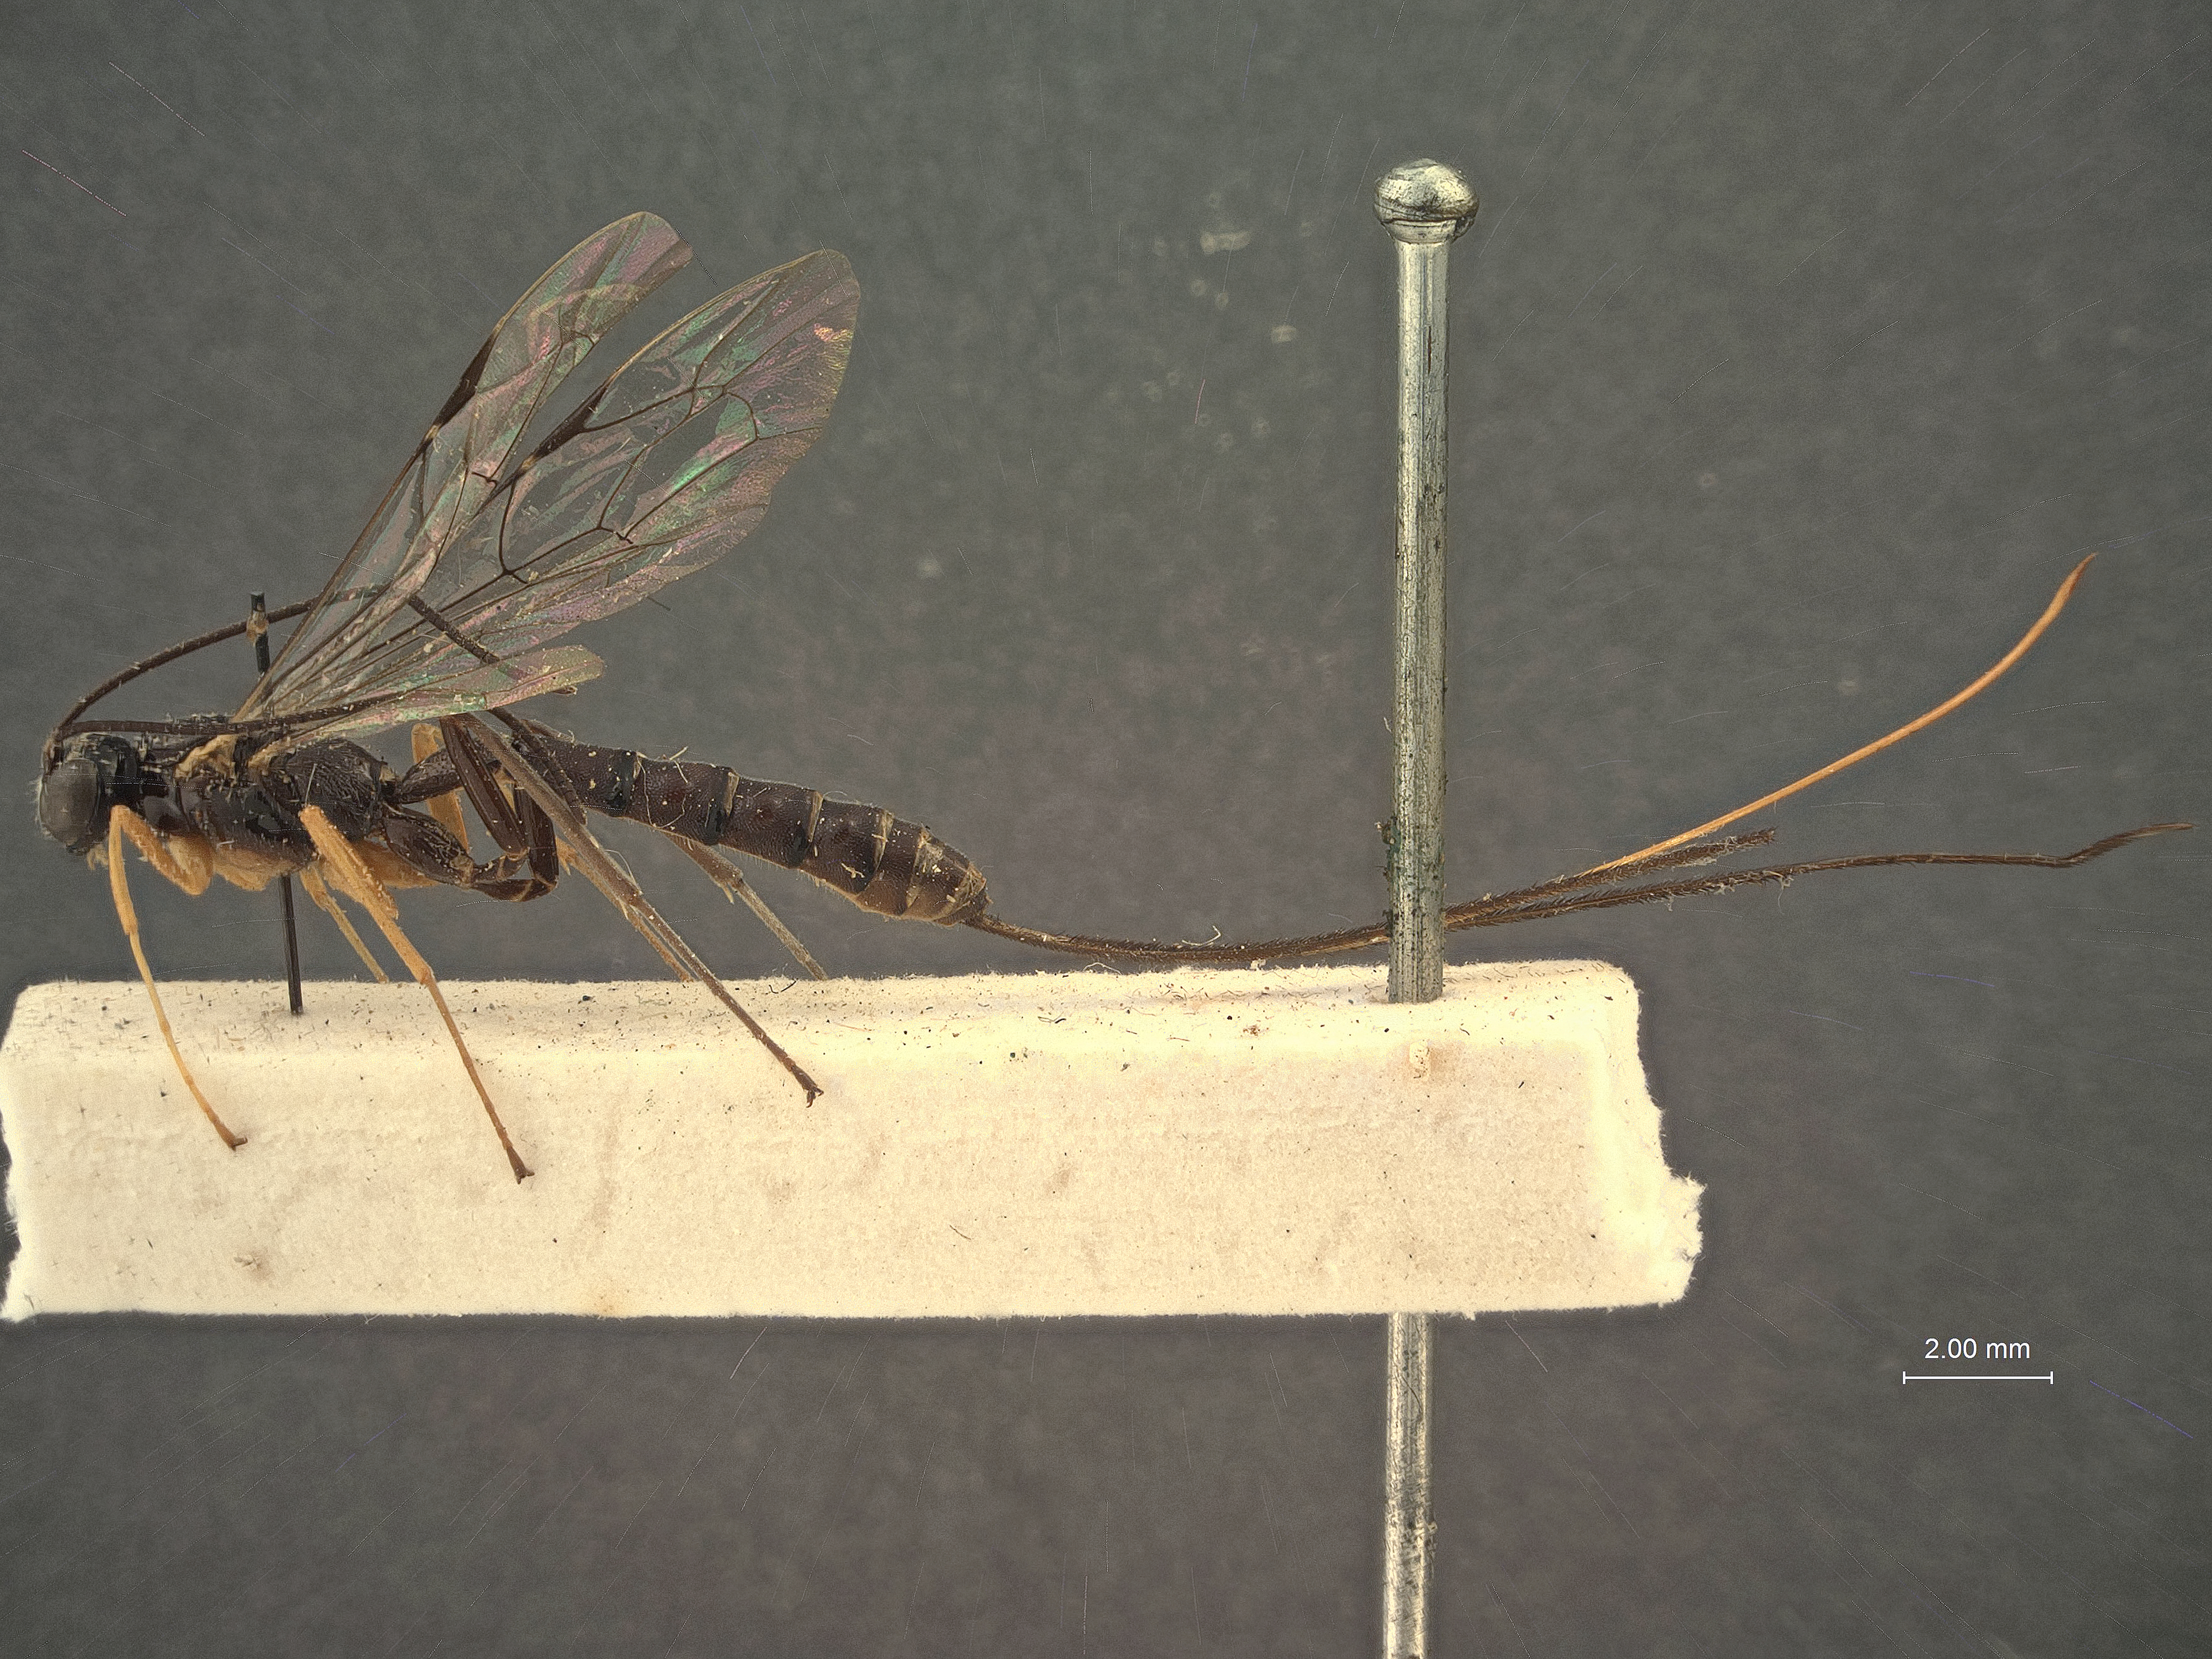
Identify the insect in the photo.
Calliephialtes odinae
